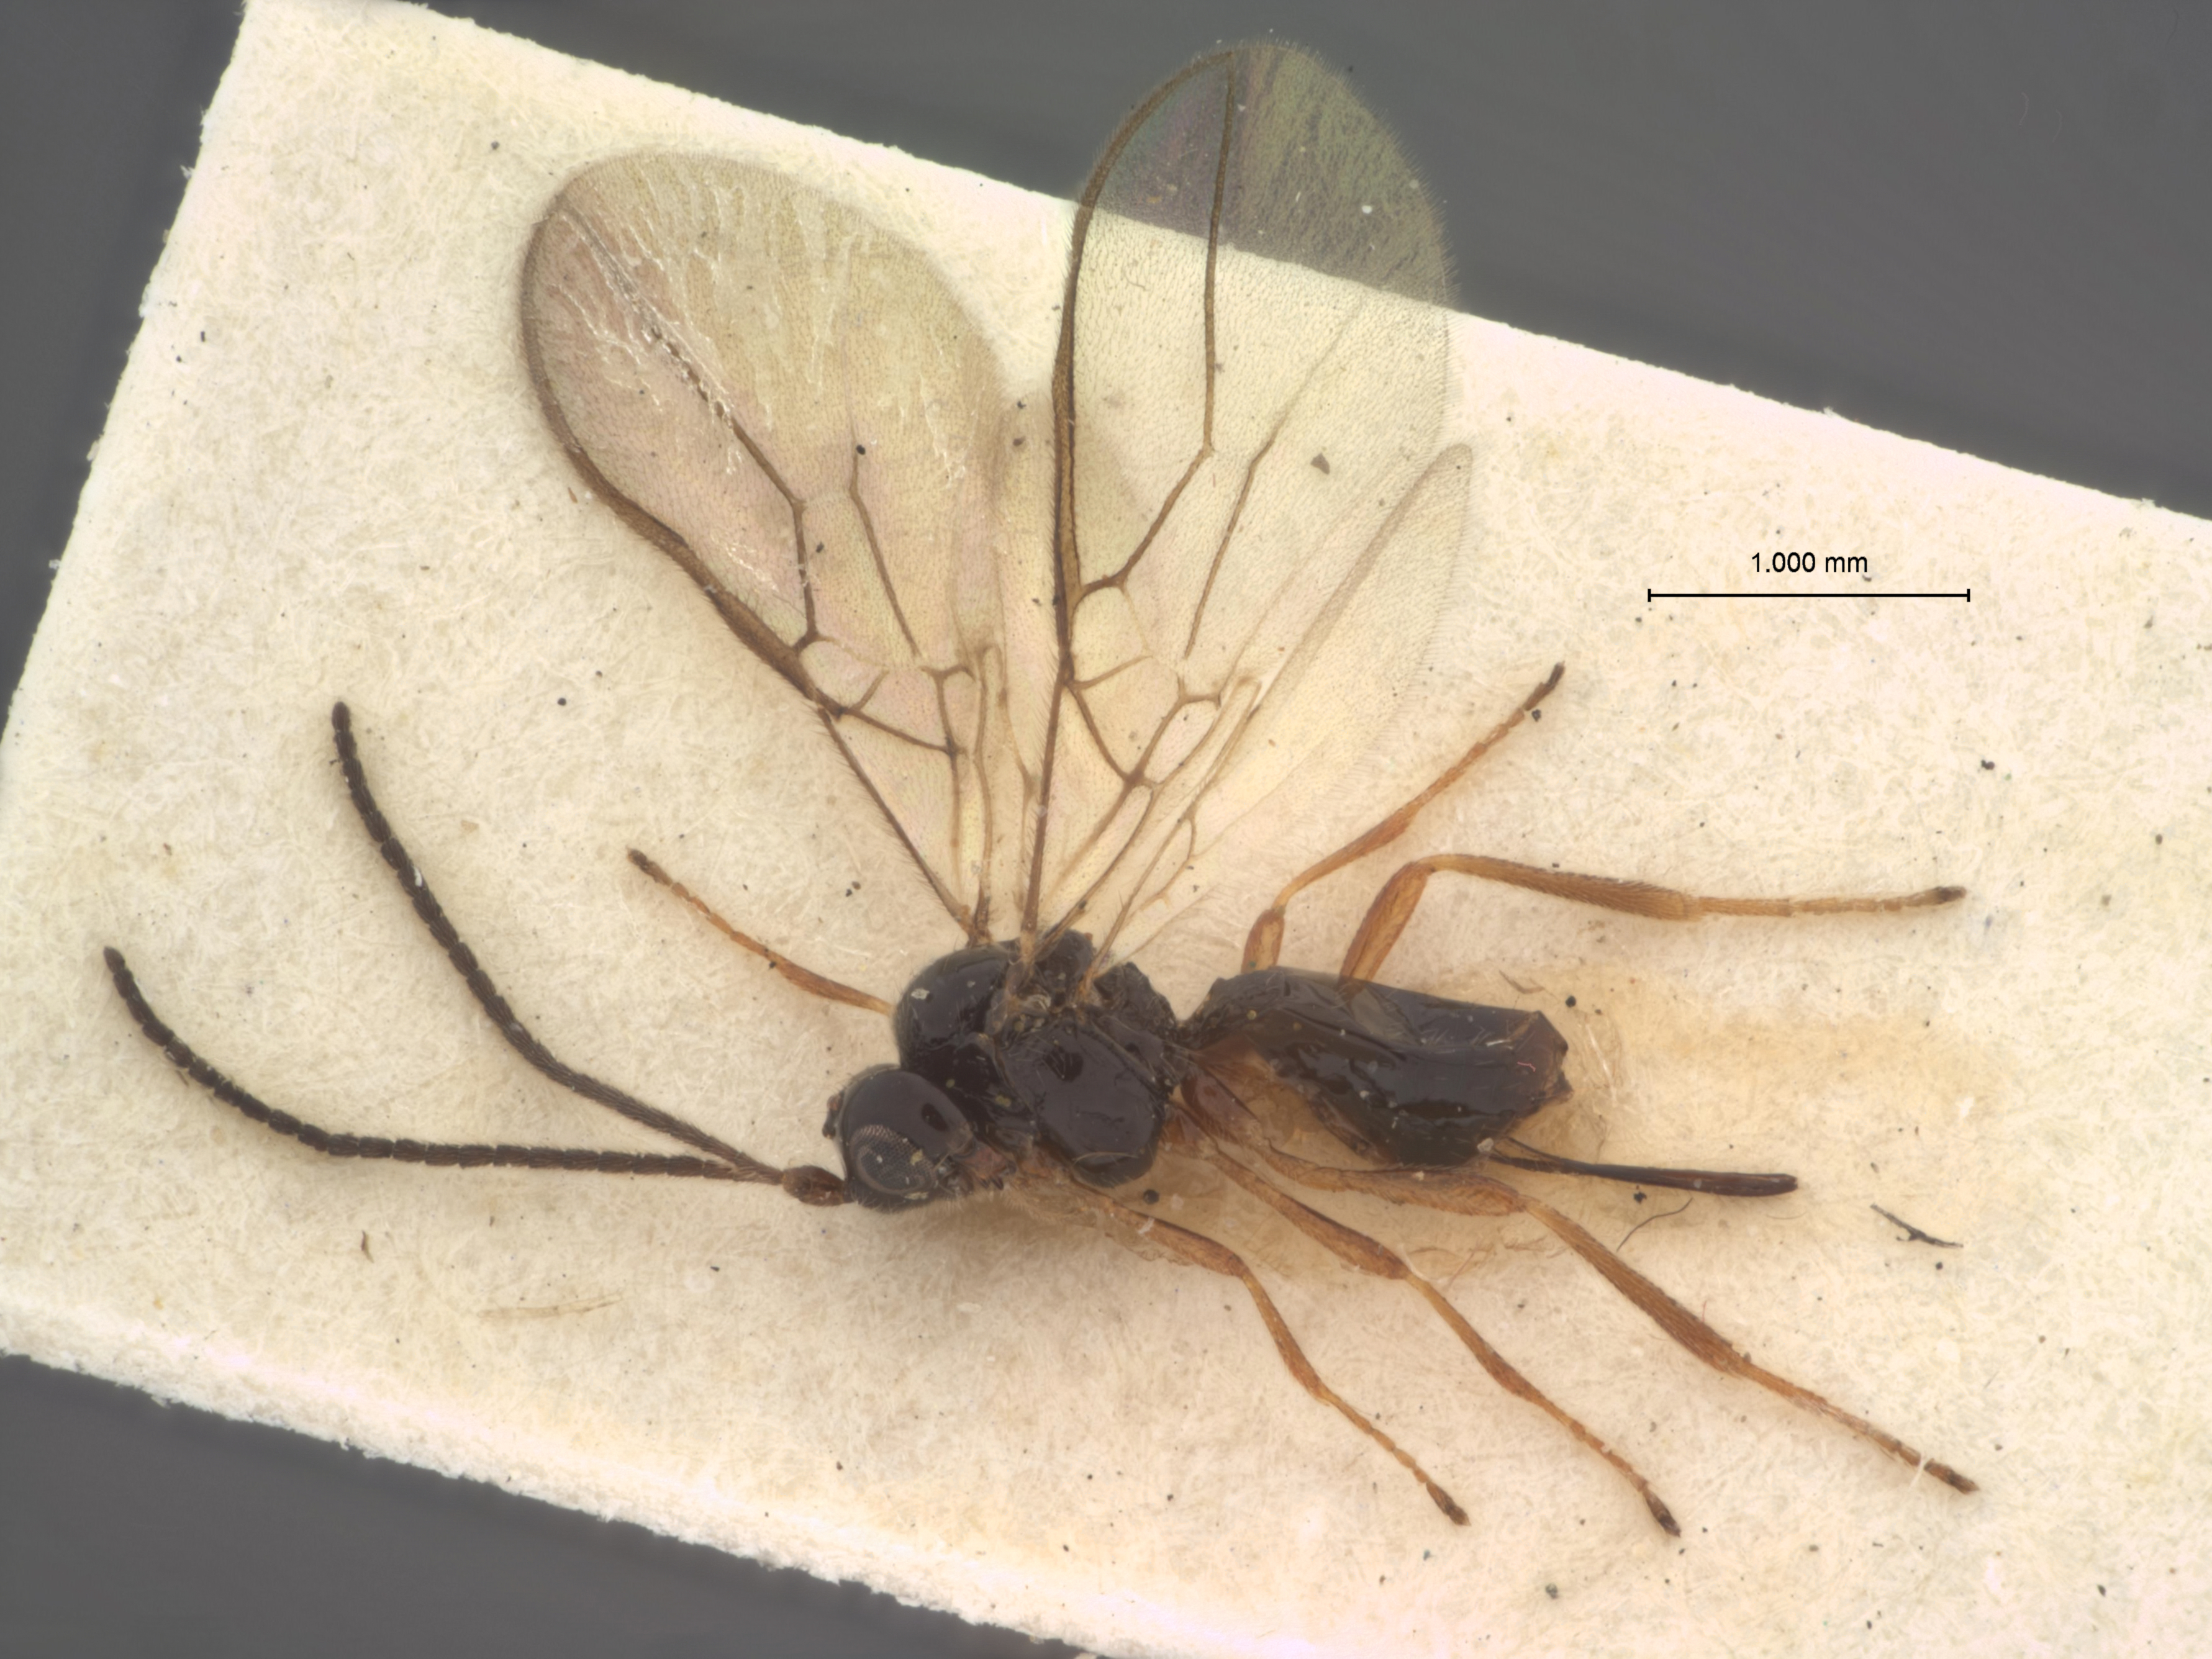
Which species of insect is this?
Aspilota vernalis
